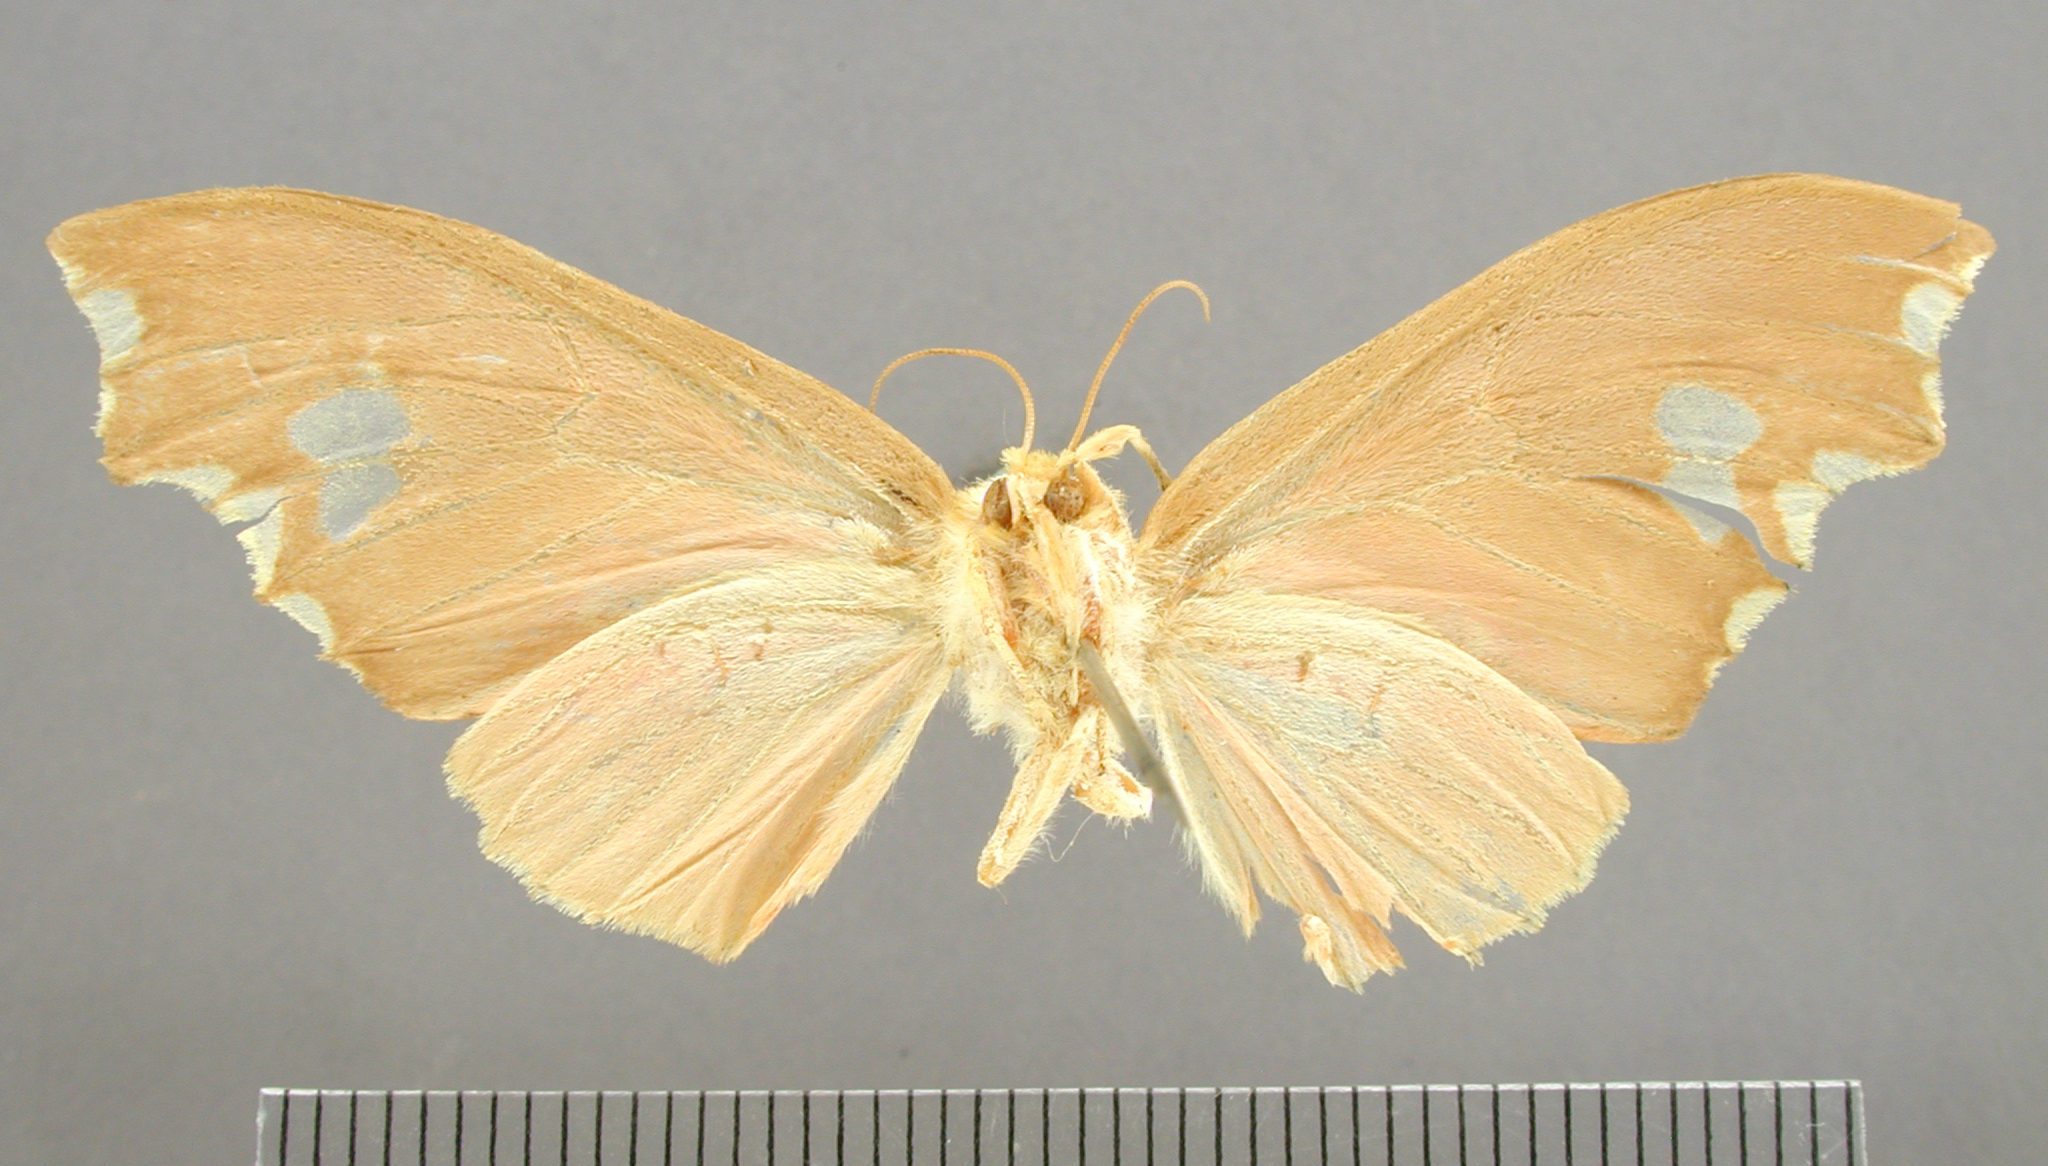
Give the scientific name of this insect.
Automolis excavata
